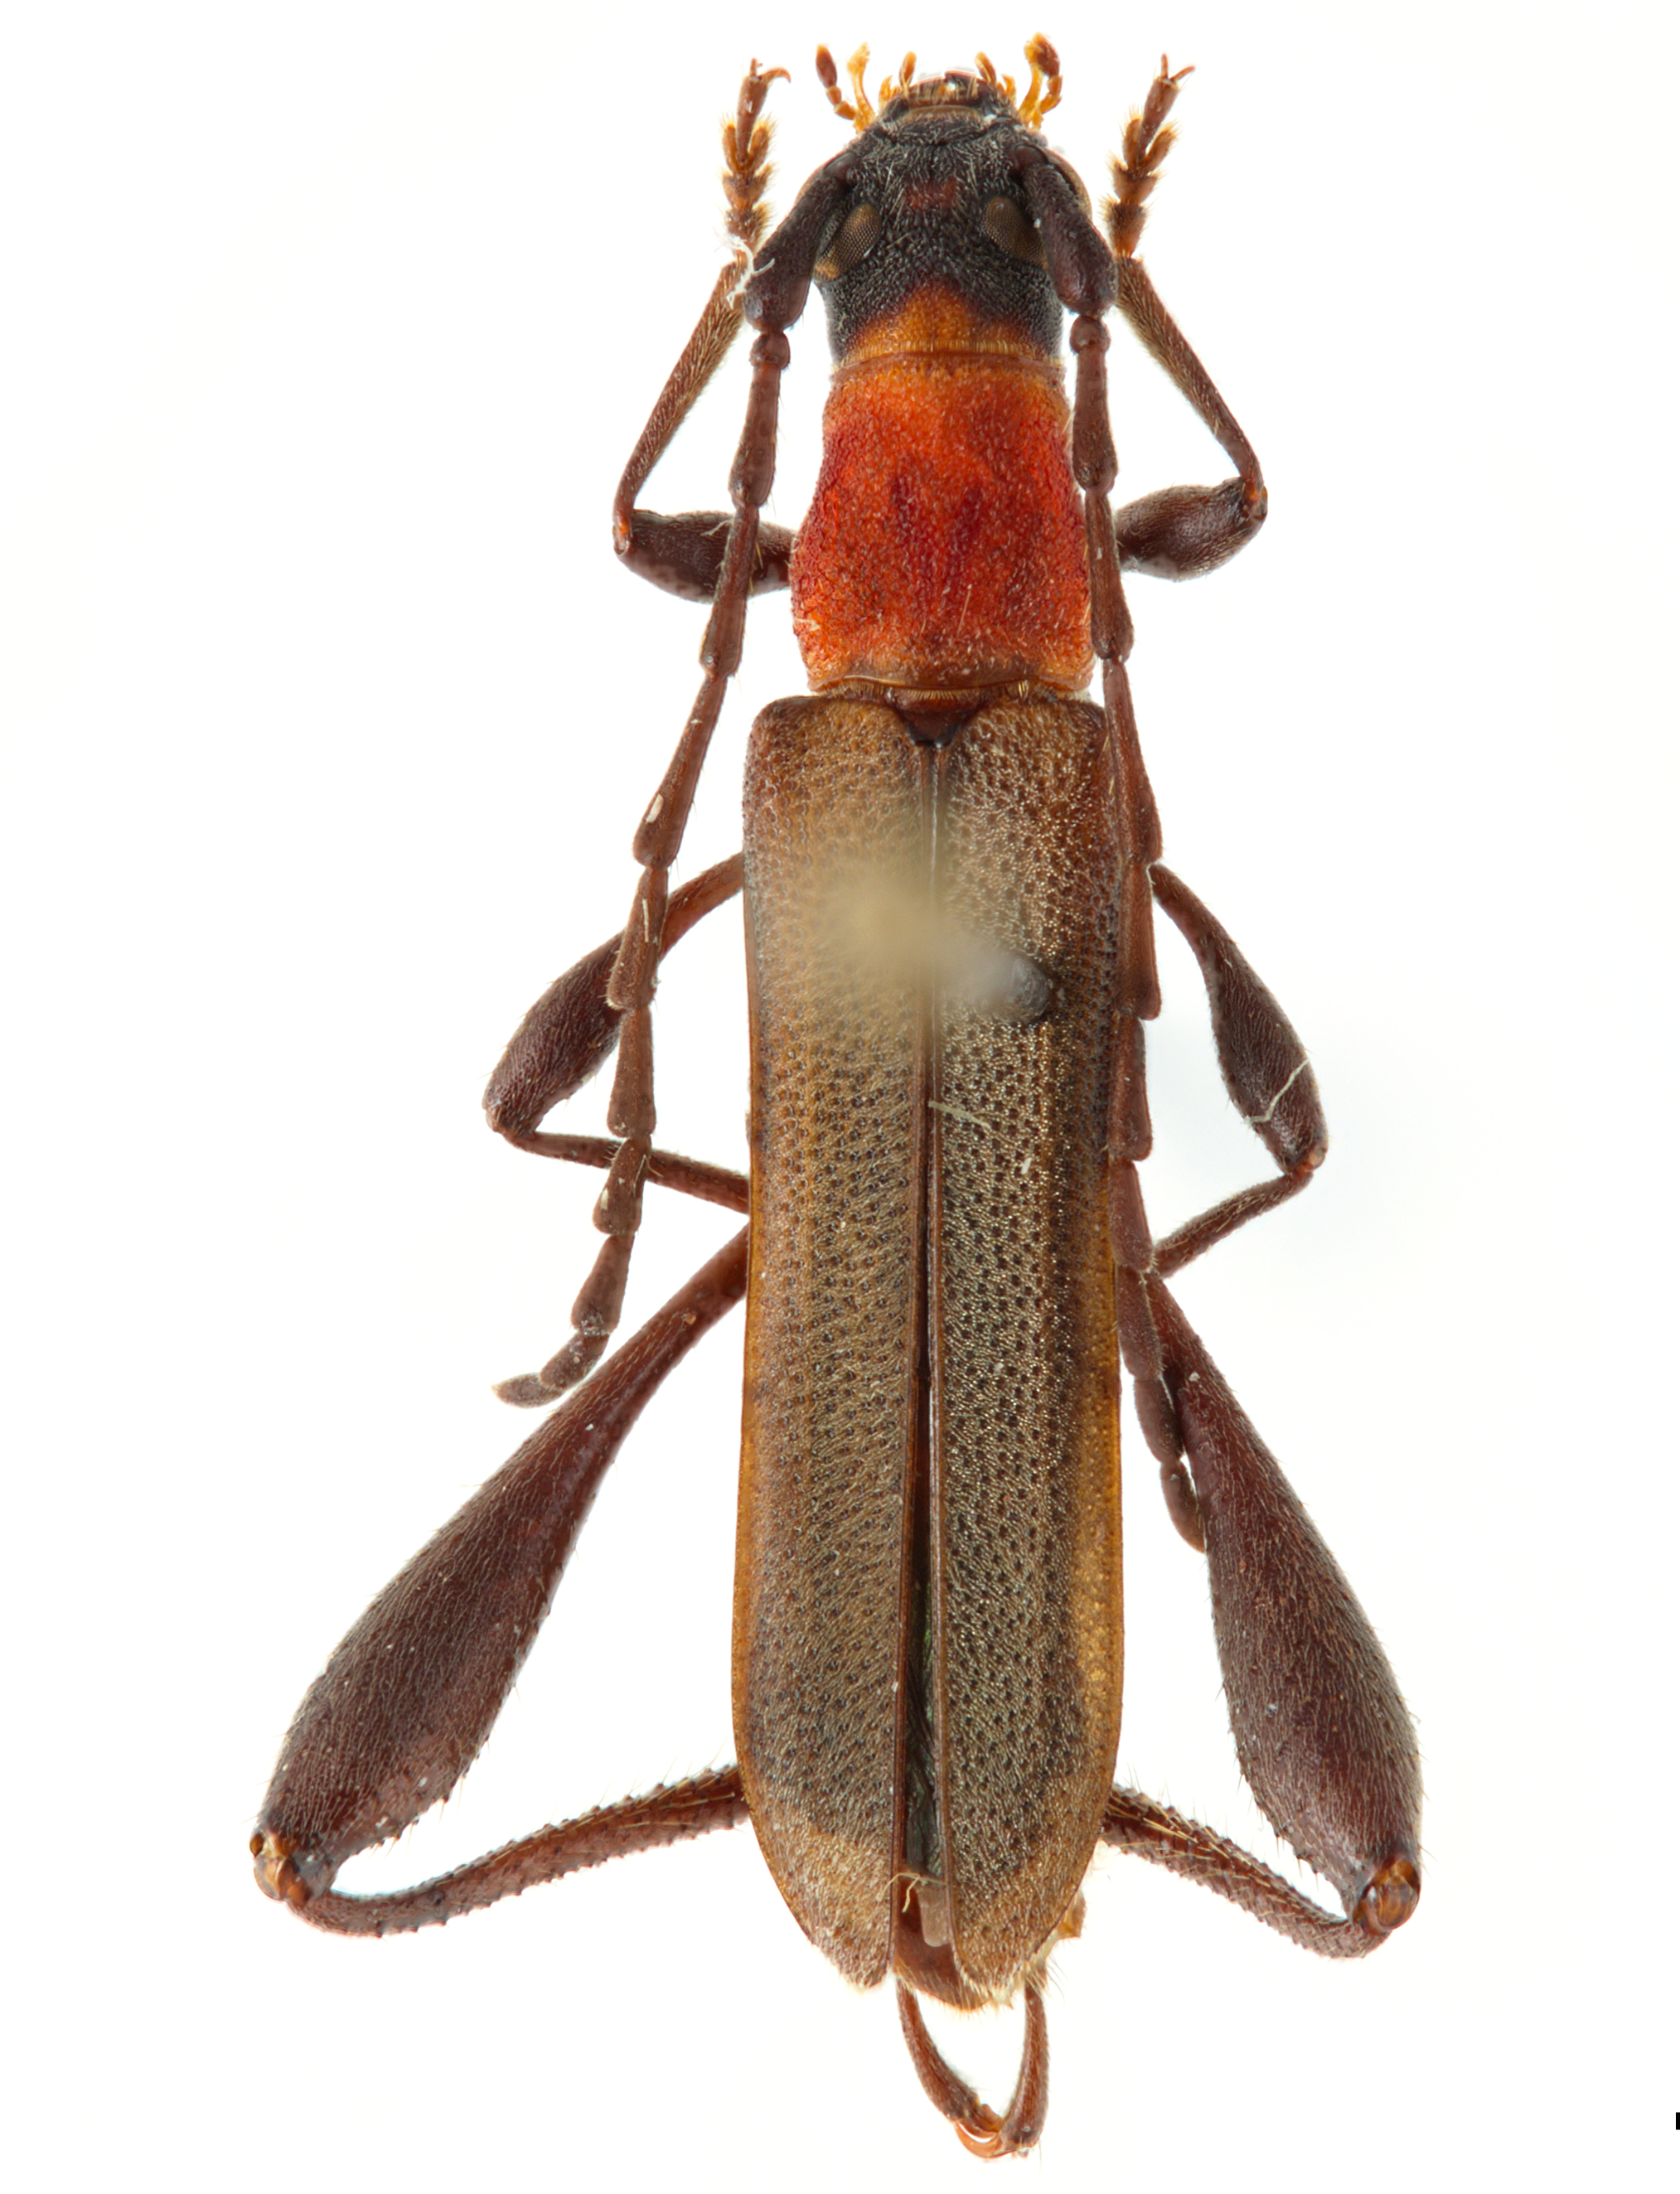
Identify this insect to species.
Pachymerola ruficollis
